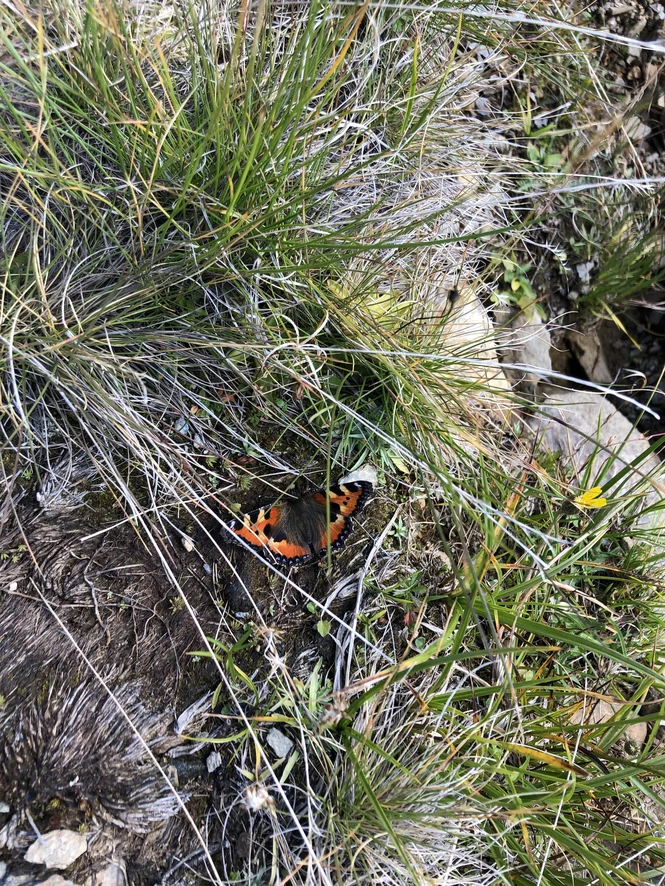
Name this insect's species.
Aglais urticae
